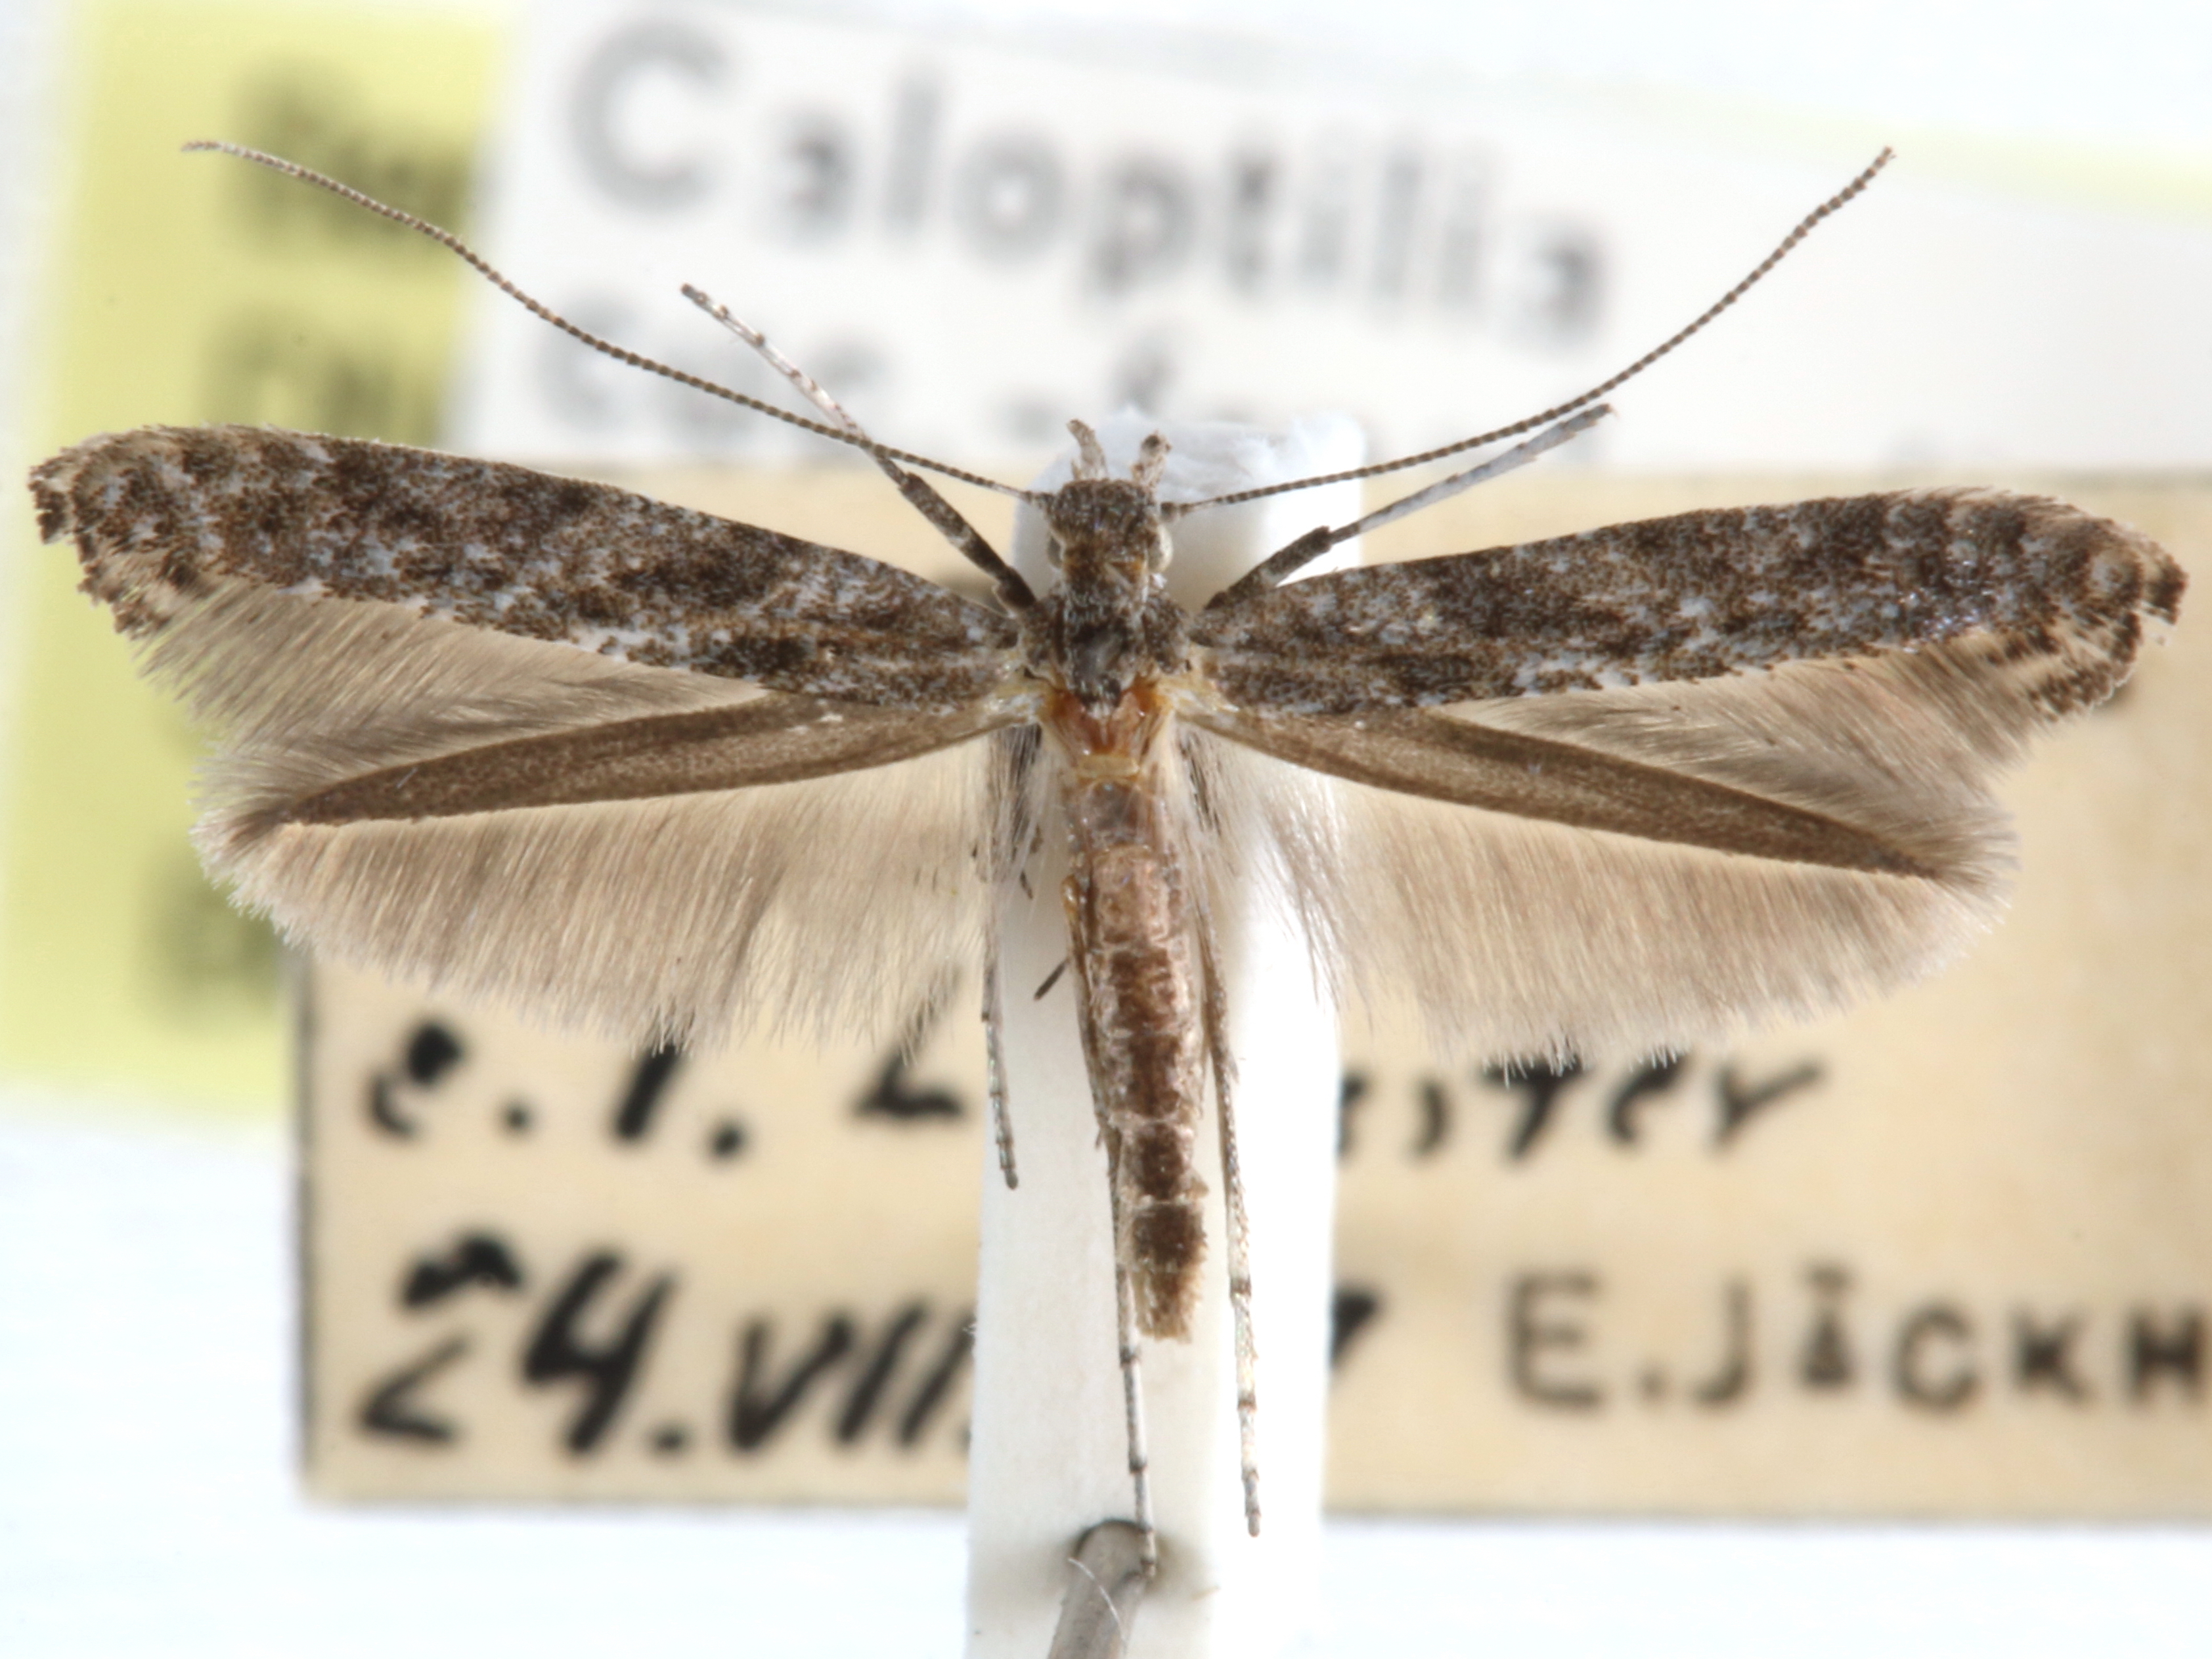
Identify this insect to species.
Caloptilia onustella
